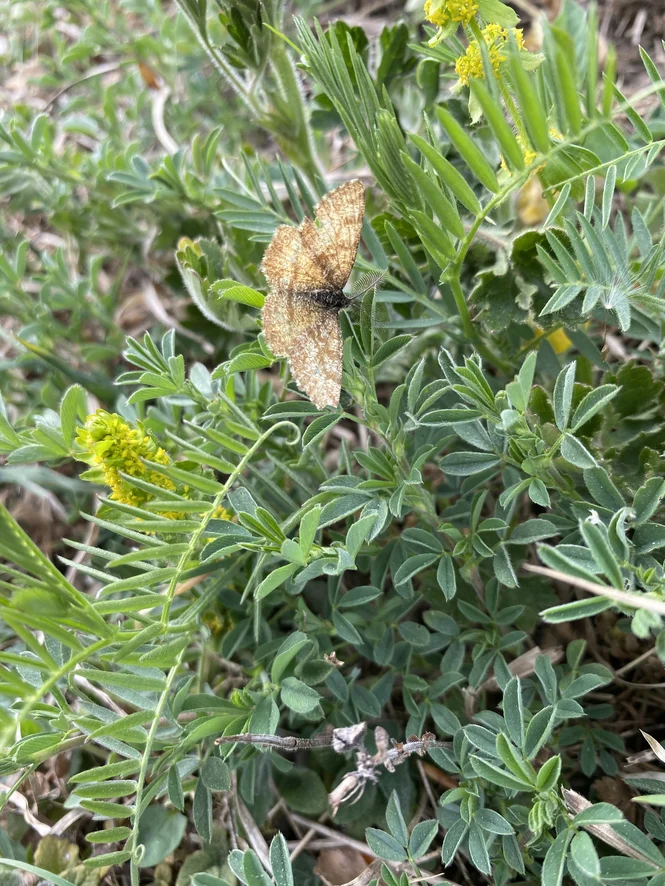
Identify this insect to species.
Ematurga atomaria
